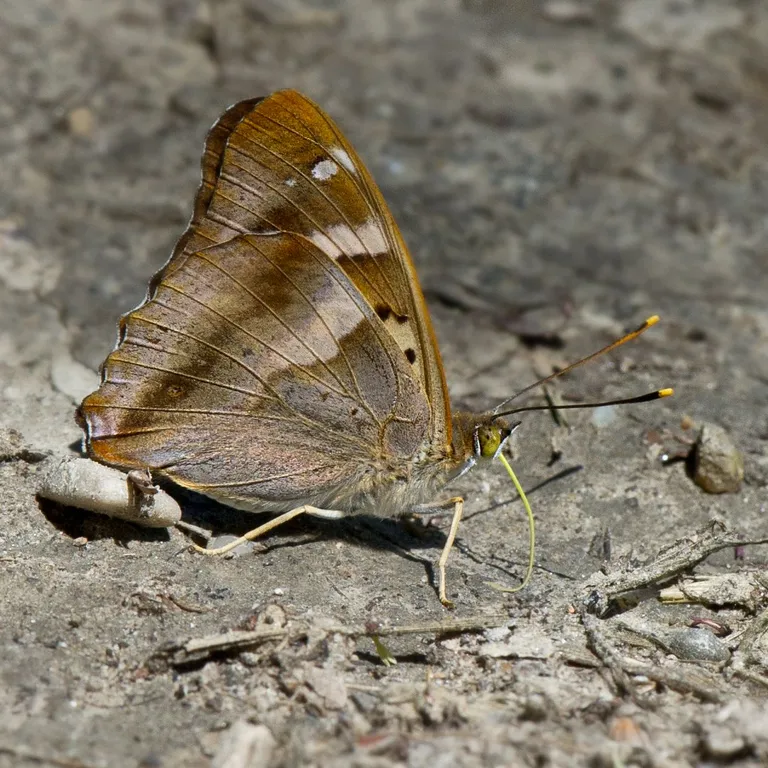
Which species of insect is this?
Apatura ilia
